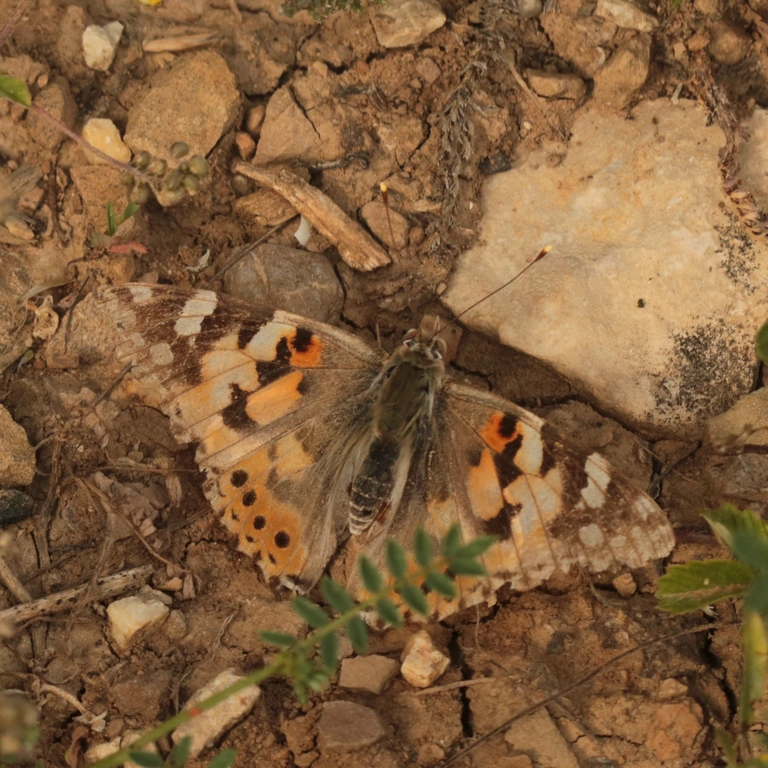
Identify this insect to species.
Vanessa cardui
